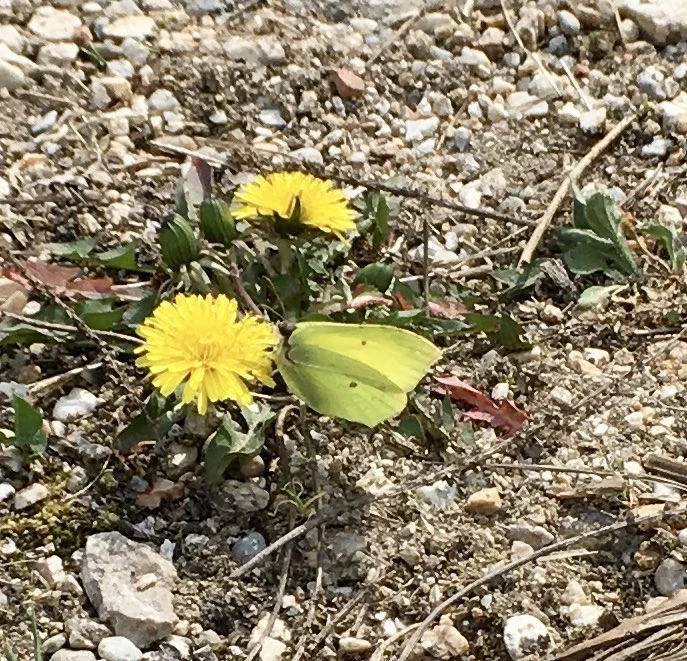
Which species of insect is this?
Gonepteryx rhamni
